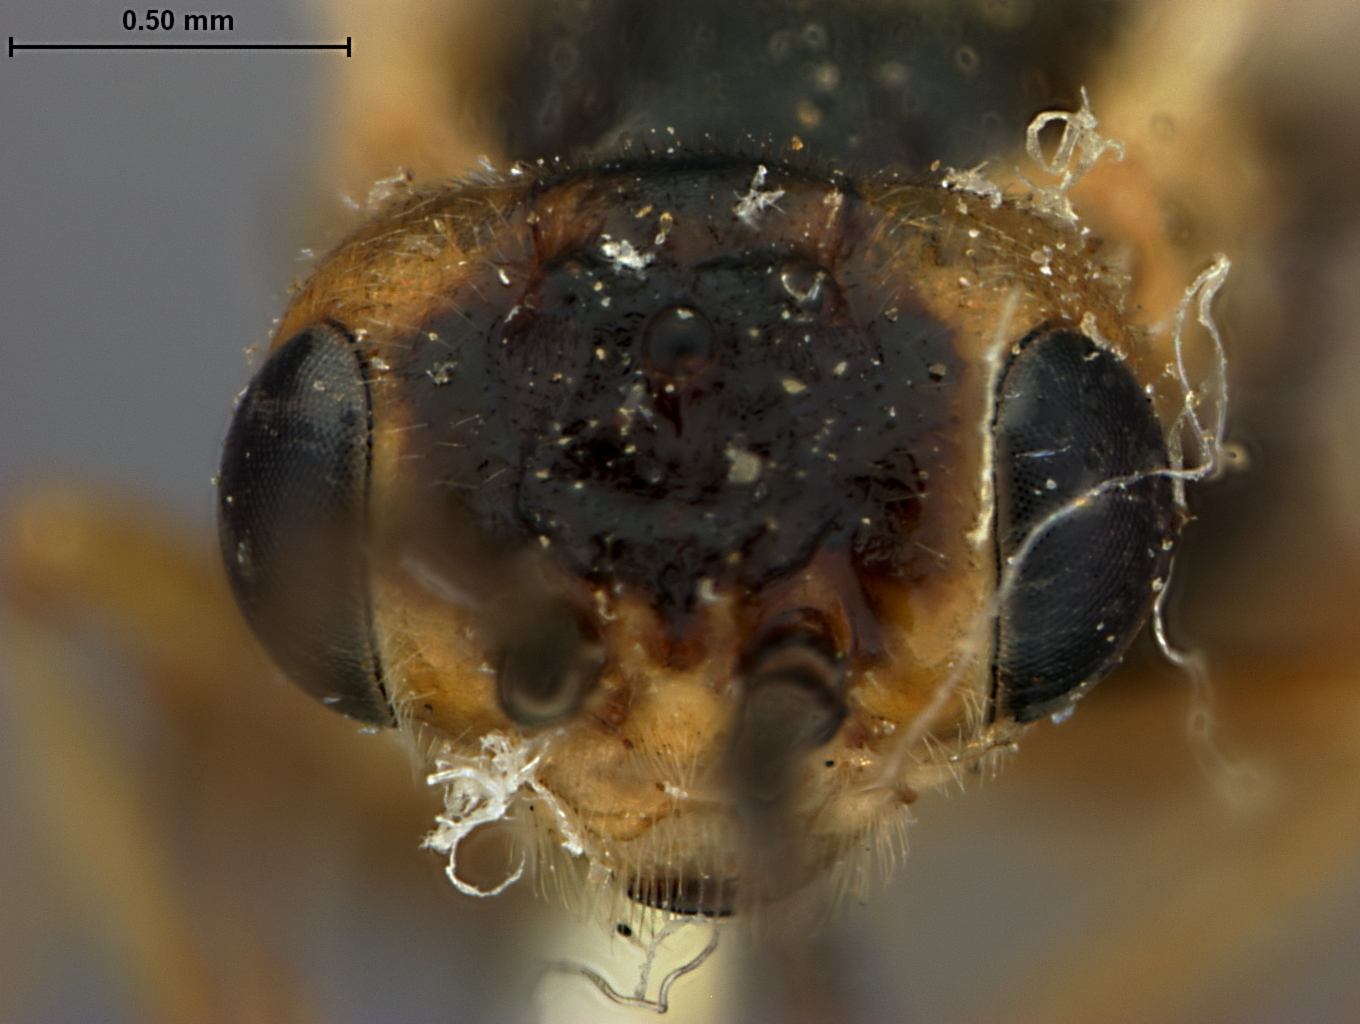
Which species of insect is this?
Euura cooperae
